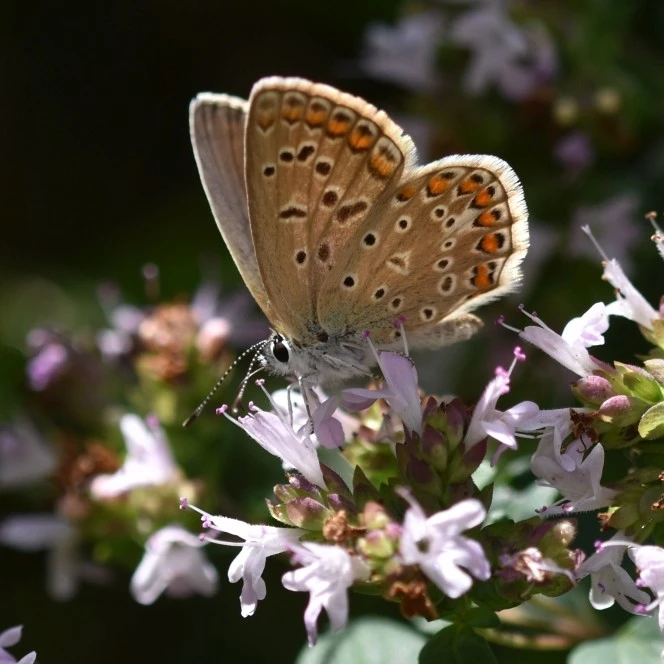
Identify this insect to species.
Polyommatus icarus
